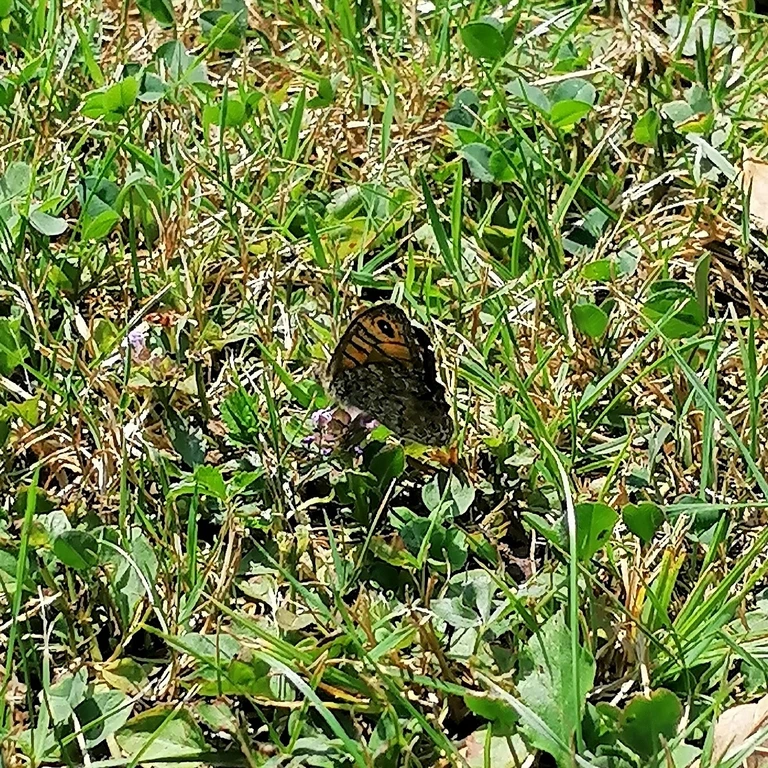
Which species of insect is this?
Lasiommata megera (also Pararge megera)
